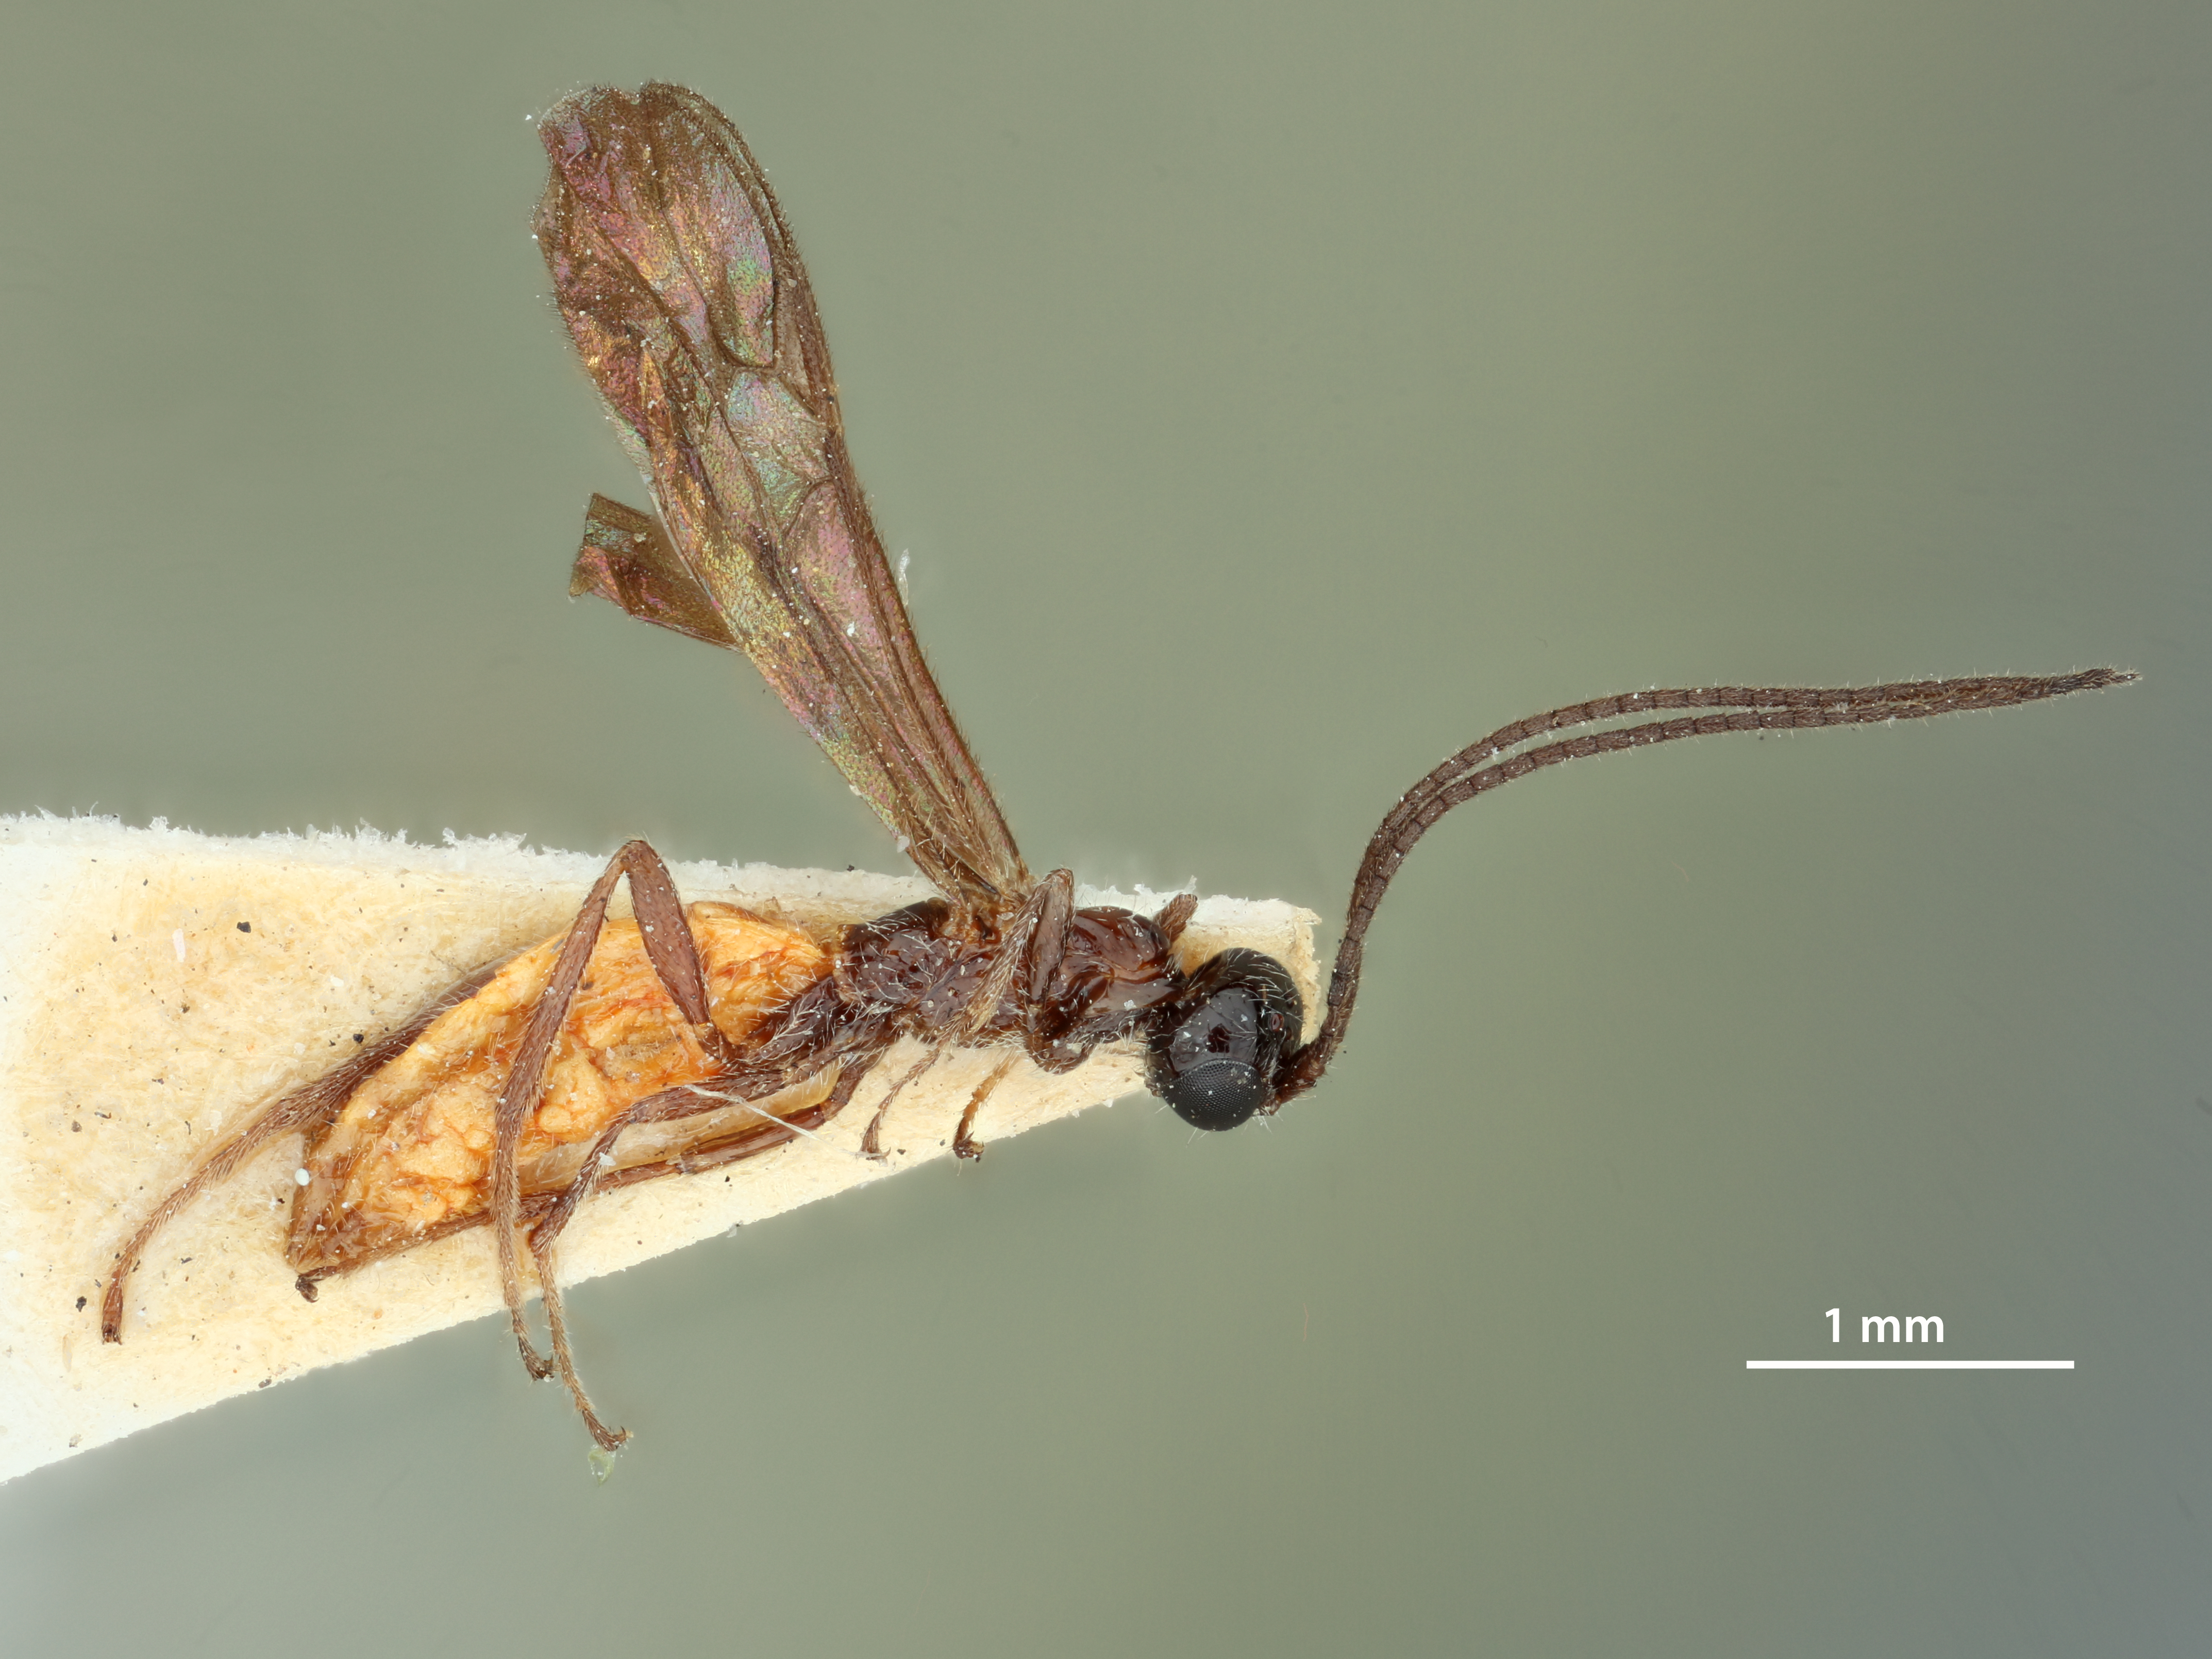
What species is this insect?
Bracon semingis
